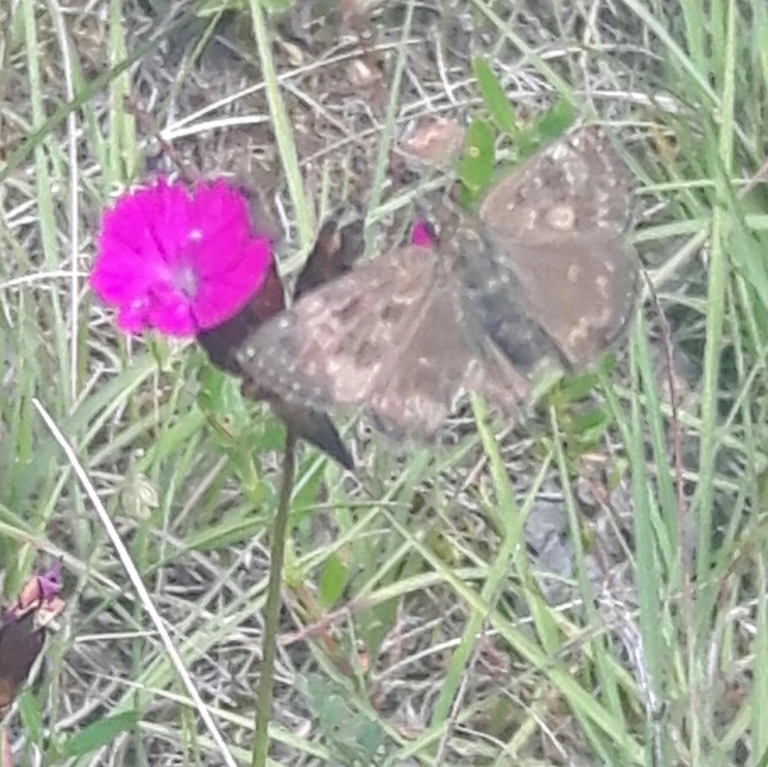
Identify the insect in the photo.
Erynnis tages
